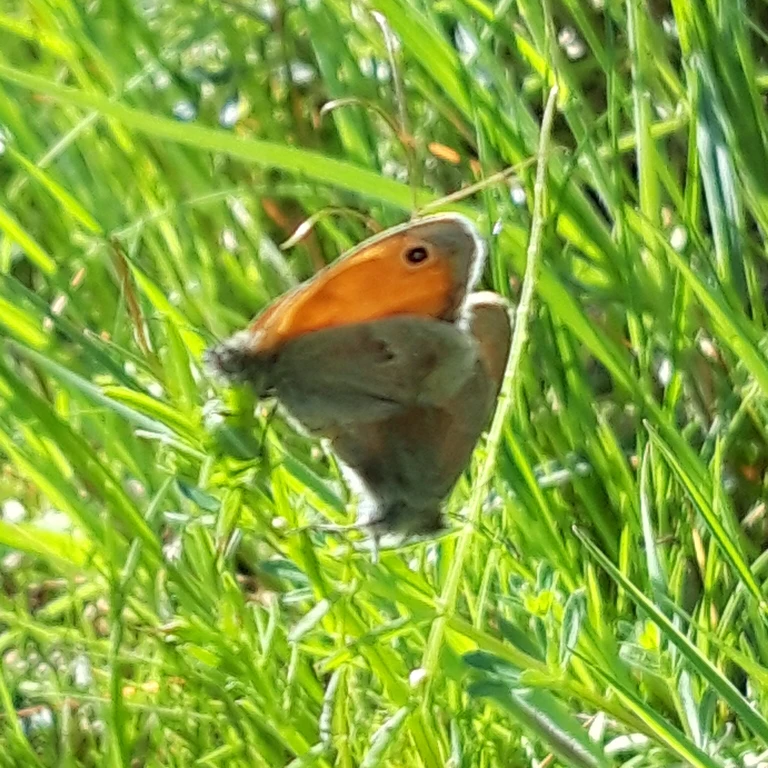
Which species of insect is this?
Coenonympha pamphilus
